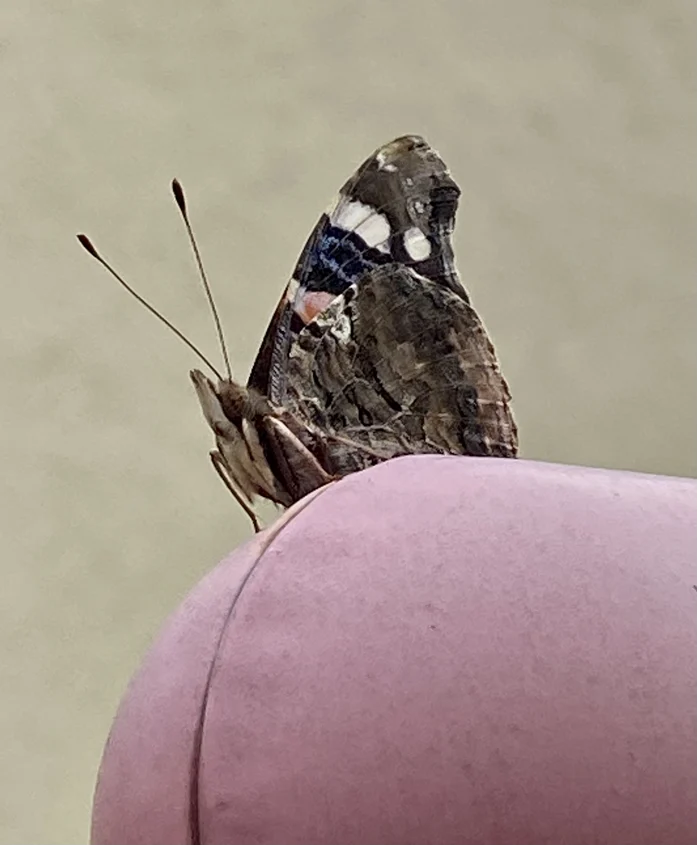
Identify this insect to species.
Vanessa atalanta
